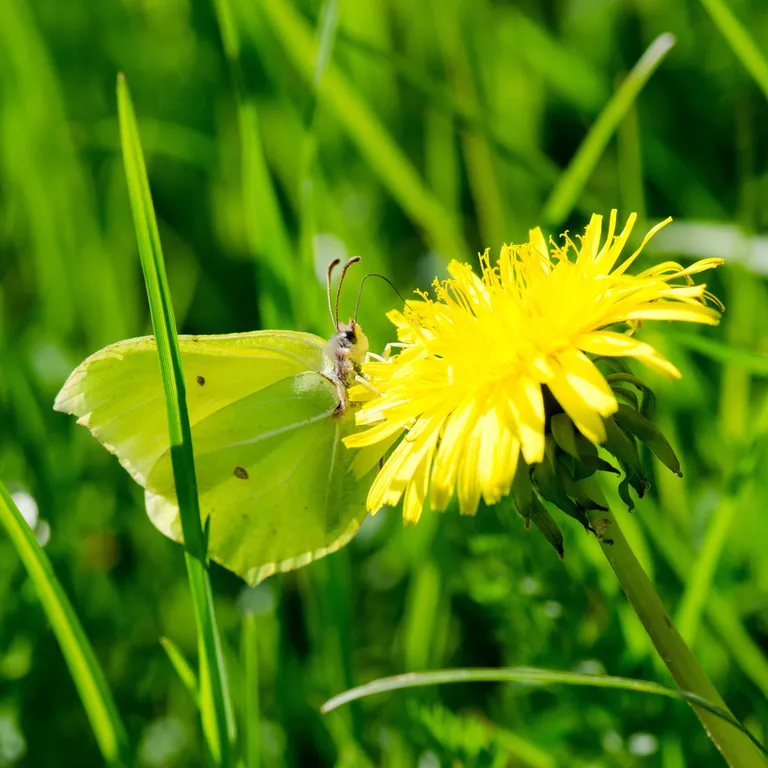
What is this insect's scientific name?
Gonepteryx rhamni
